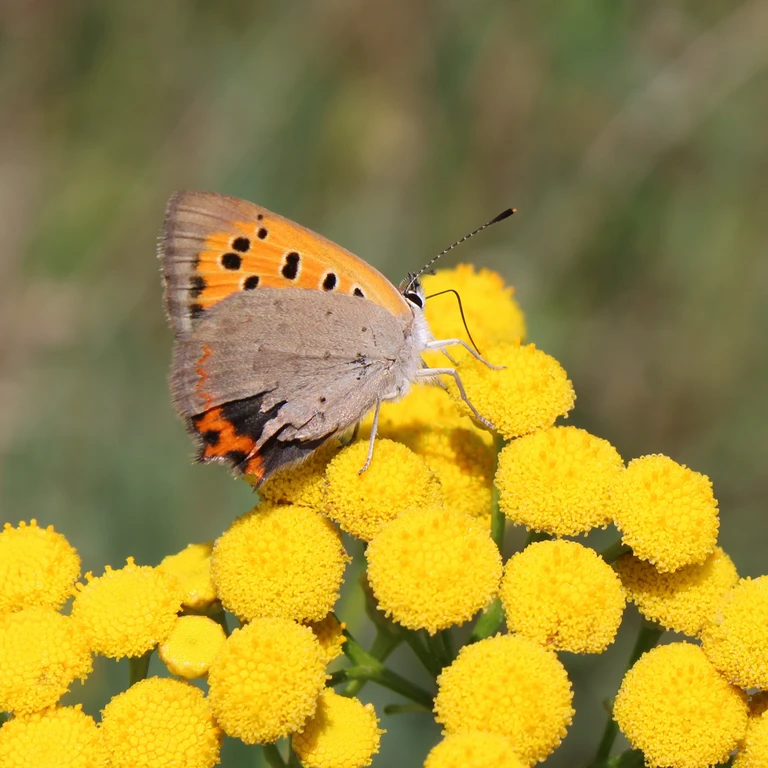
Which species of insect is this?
Lycaena phlaeas
